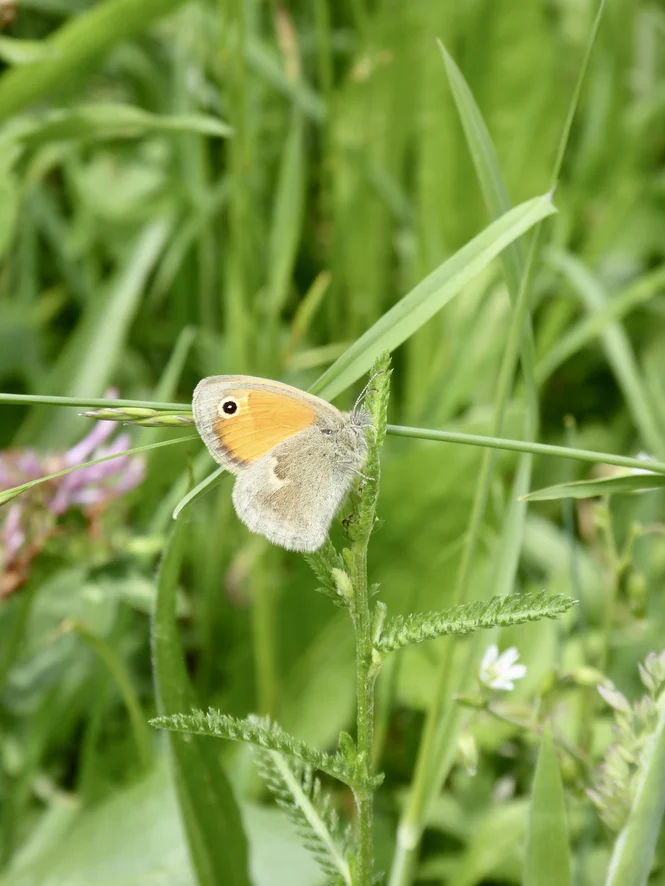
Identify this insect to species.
Coenonympha pamphilus
